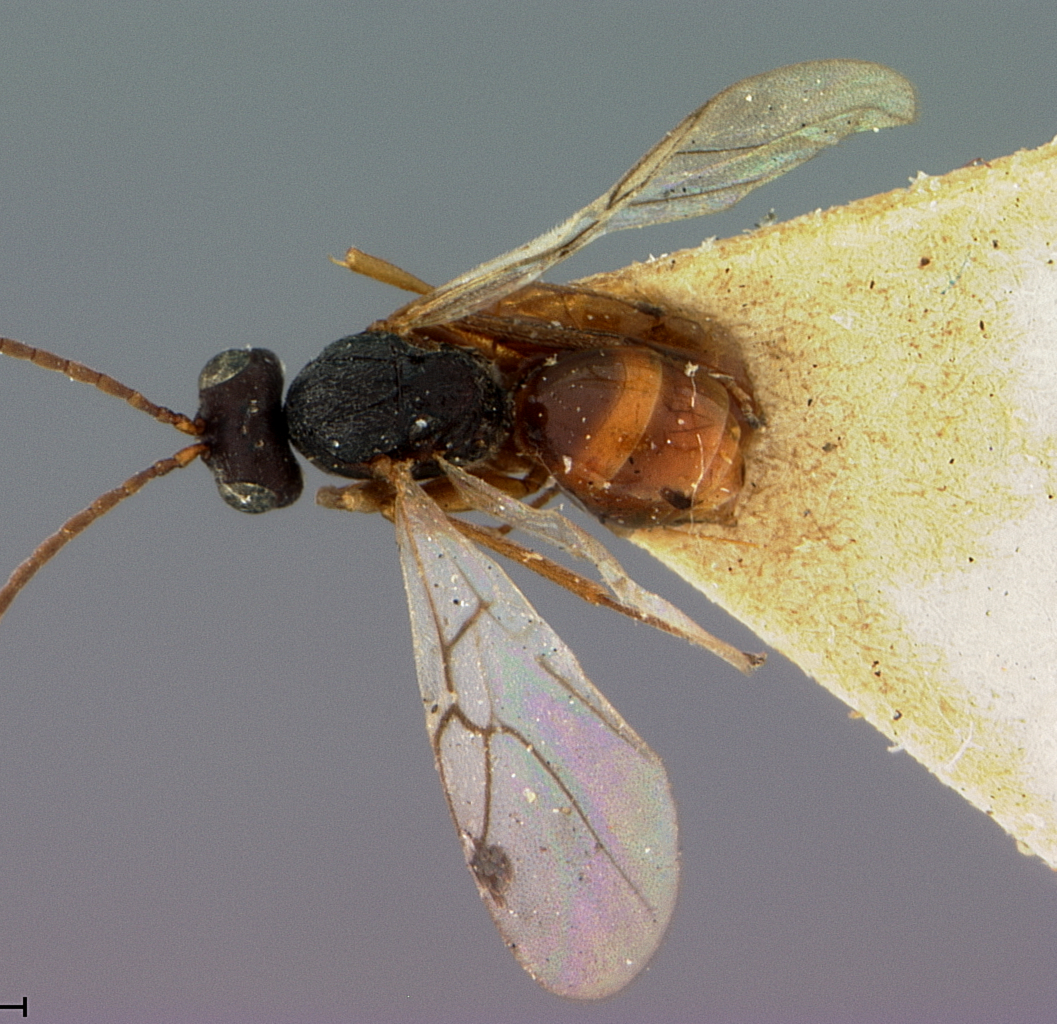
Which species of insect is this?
Aulax cavicola
